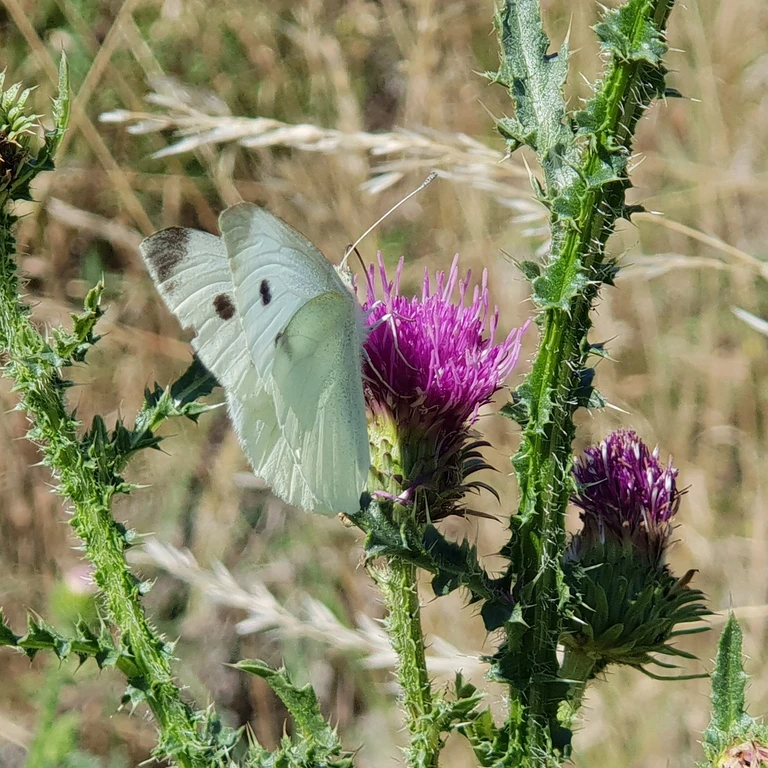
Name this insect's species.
Pieris rapae
